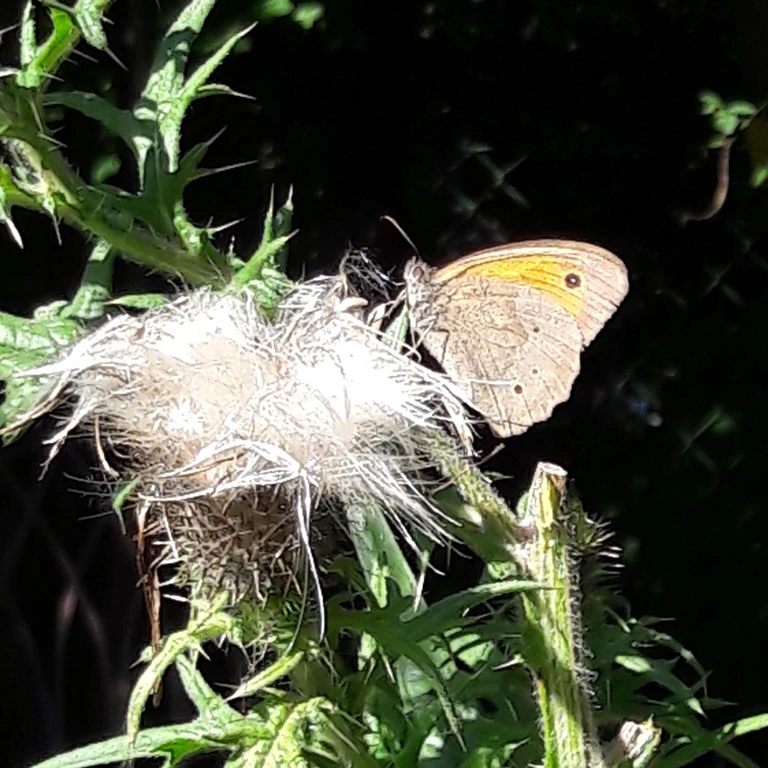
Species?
Maniola jurtina
